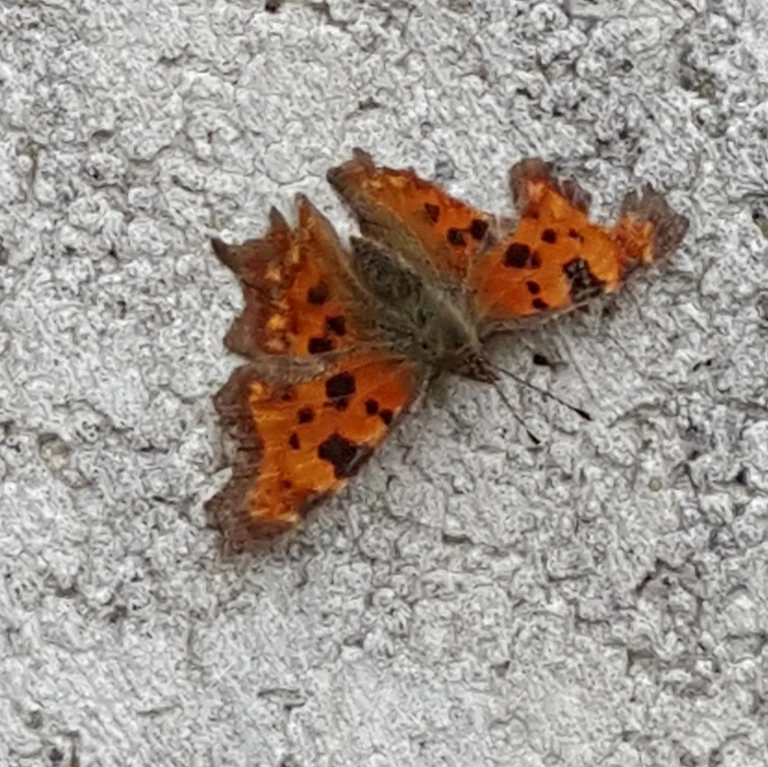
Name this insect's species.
Polygonia c-album
